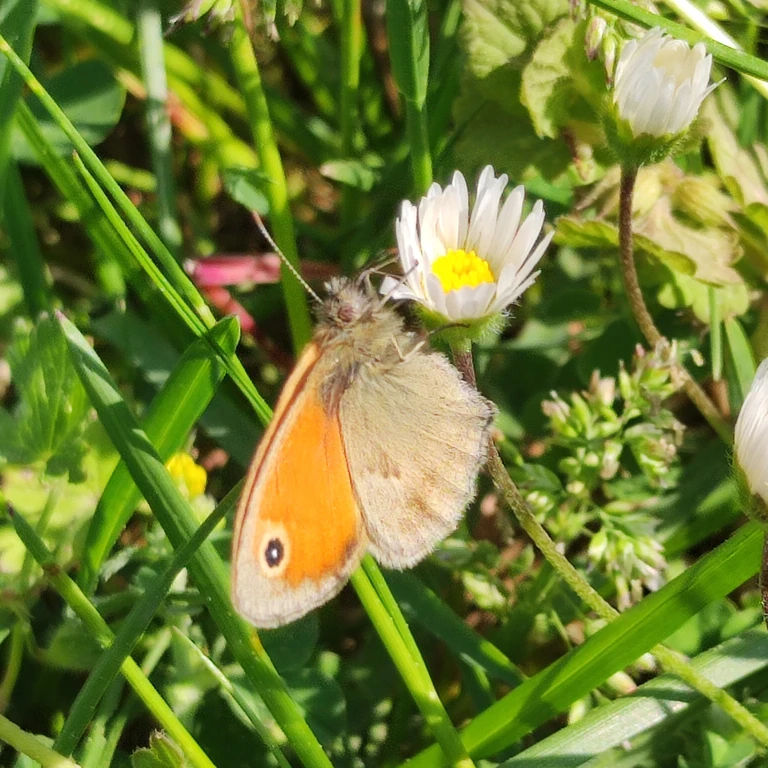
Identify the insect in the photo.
Coenonympha pamphilus
